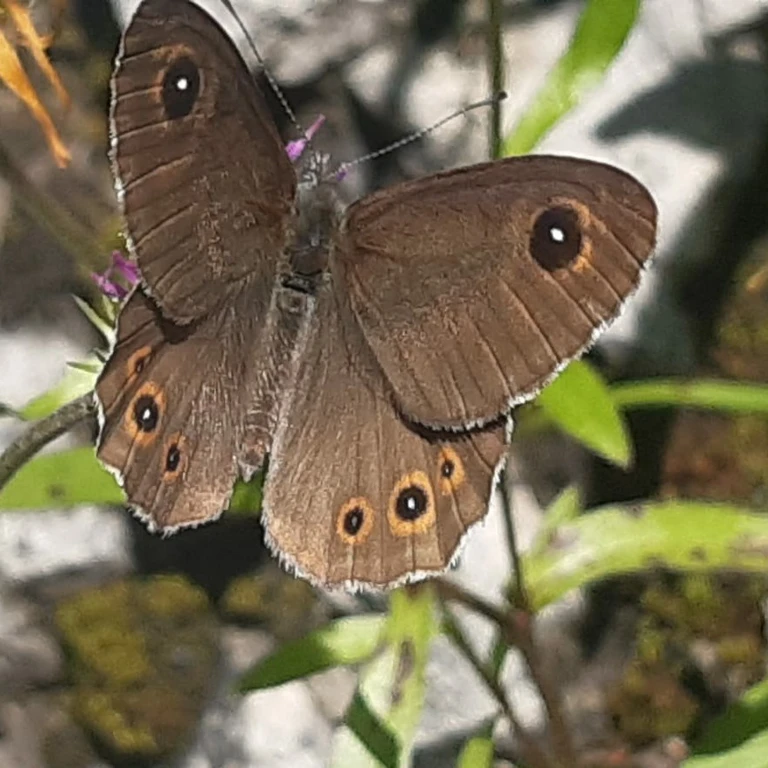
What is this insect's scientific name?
Lasiommata maera (also Pararge maera)
